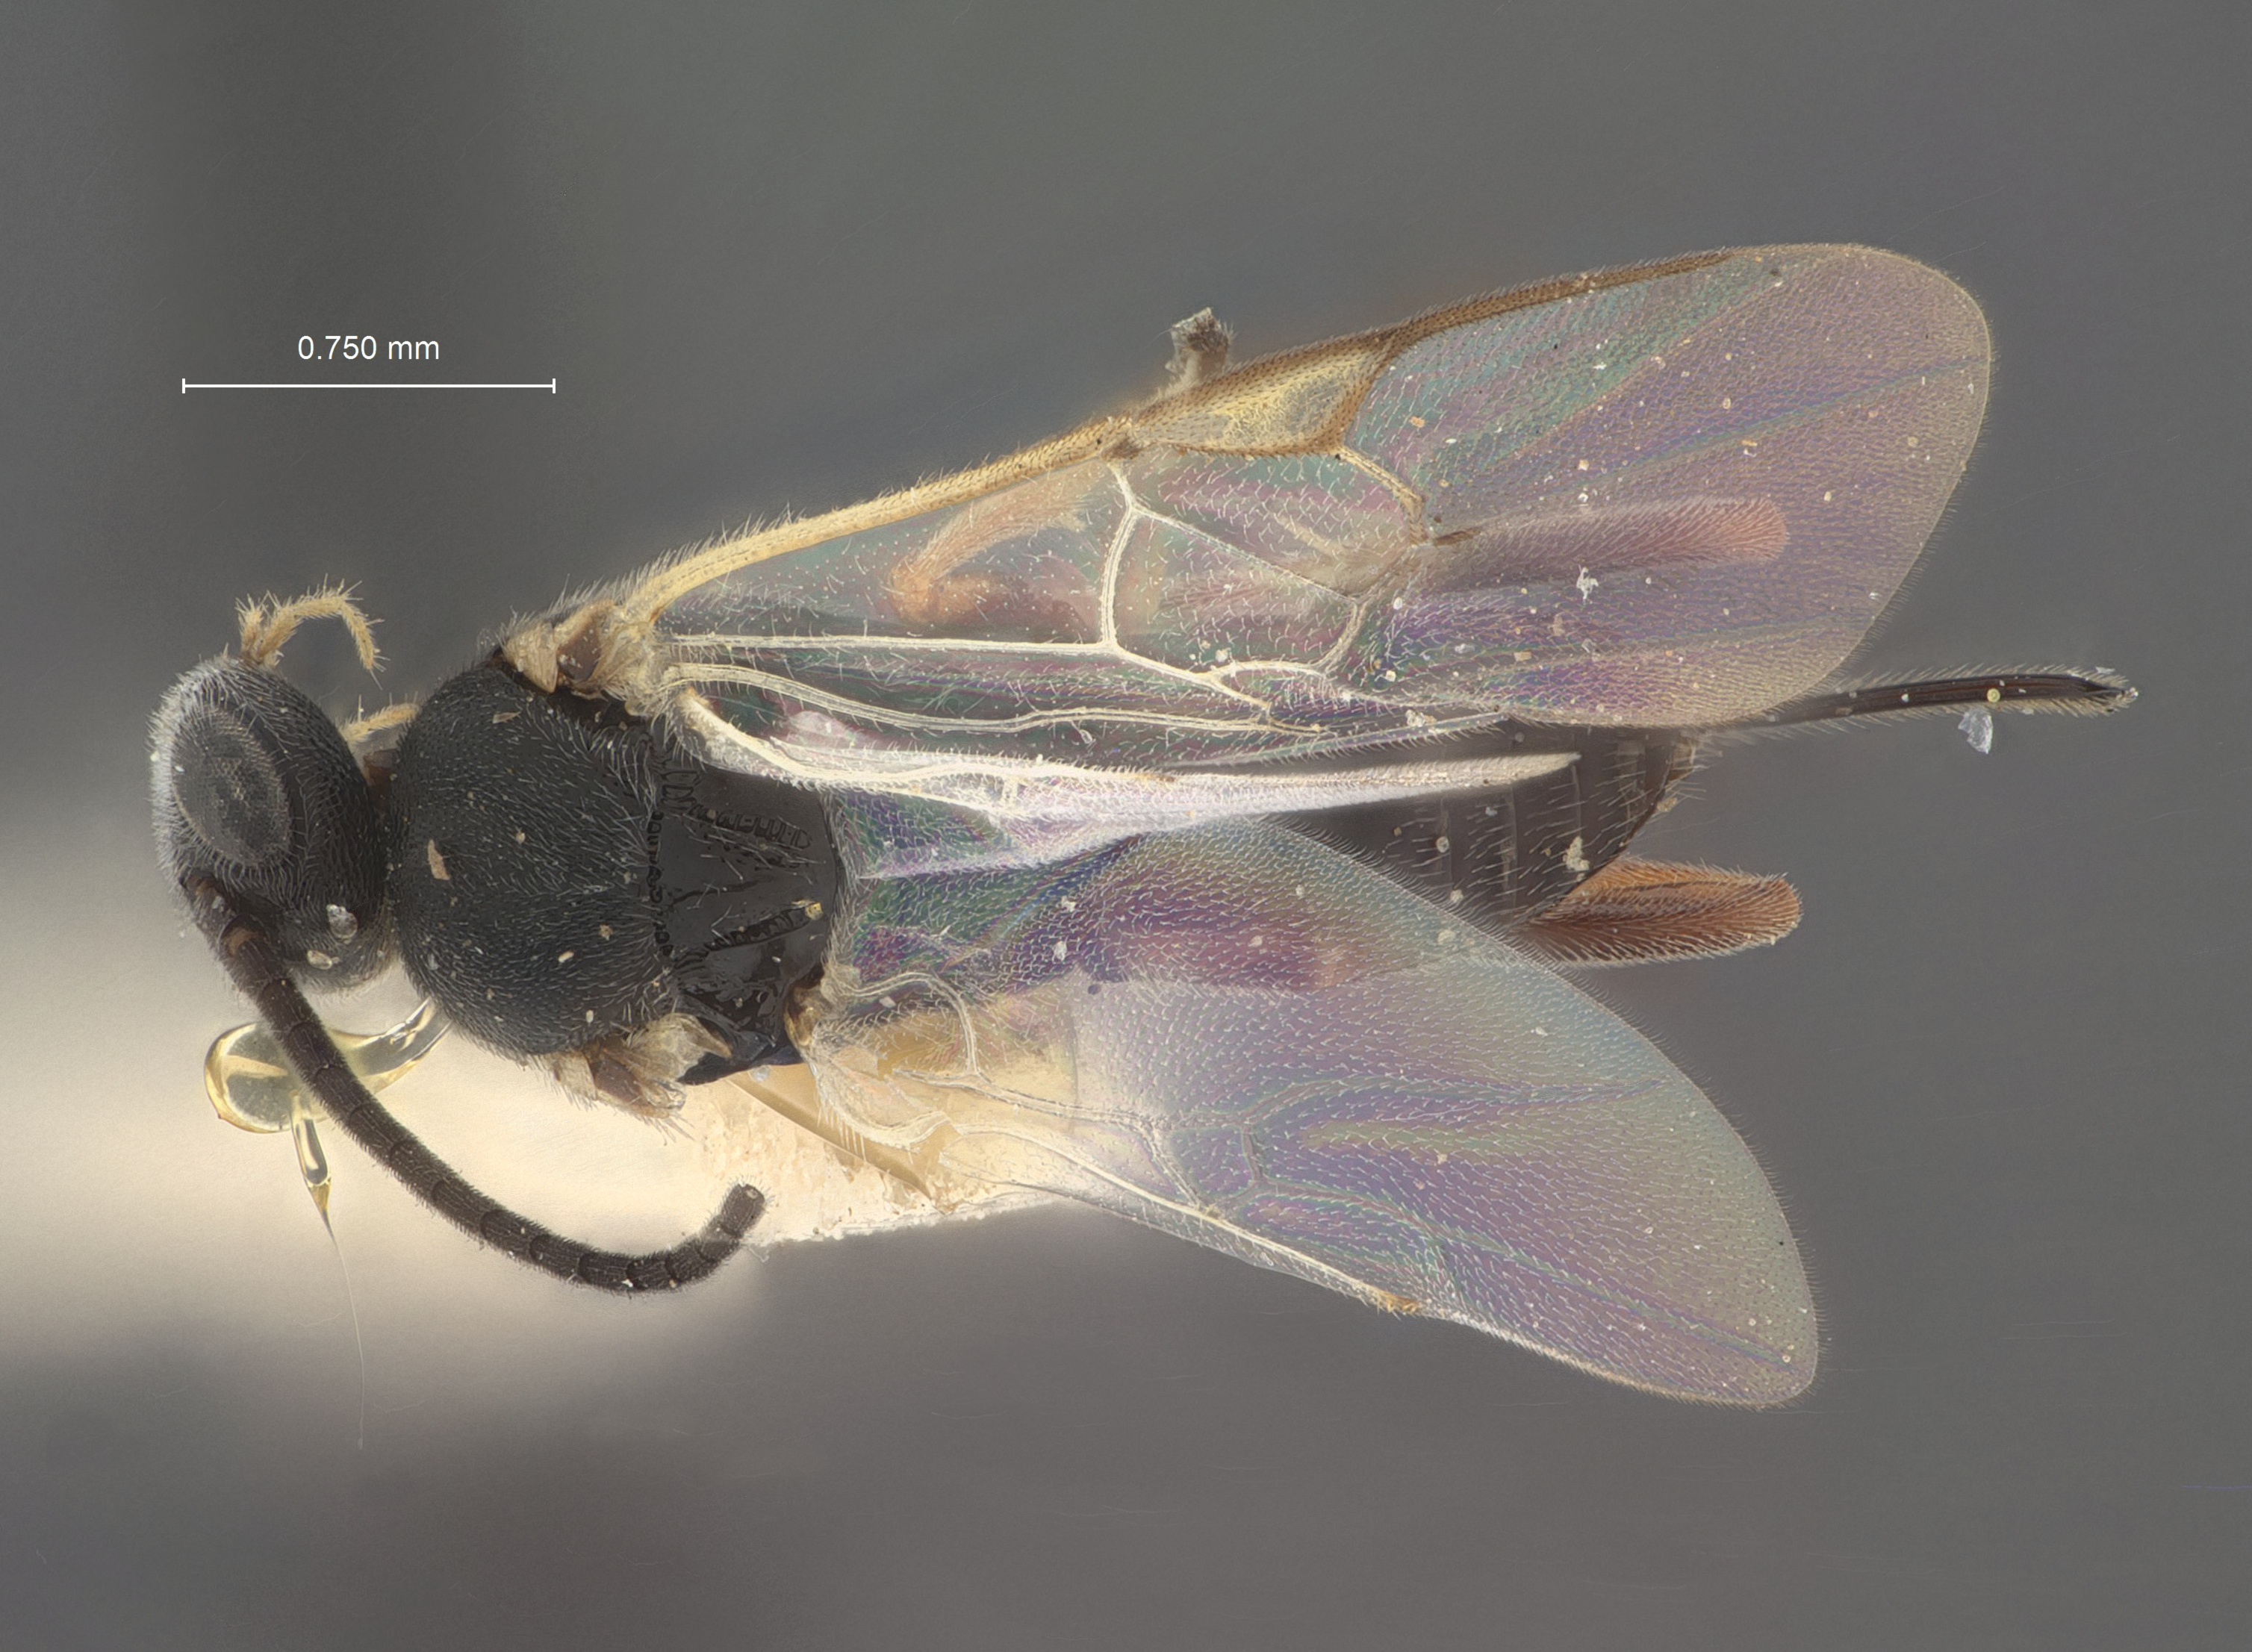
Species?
Apanteles epiblemae
